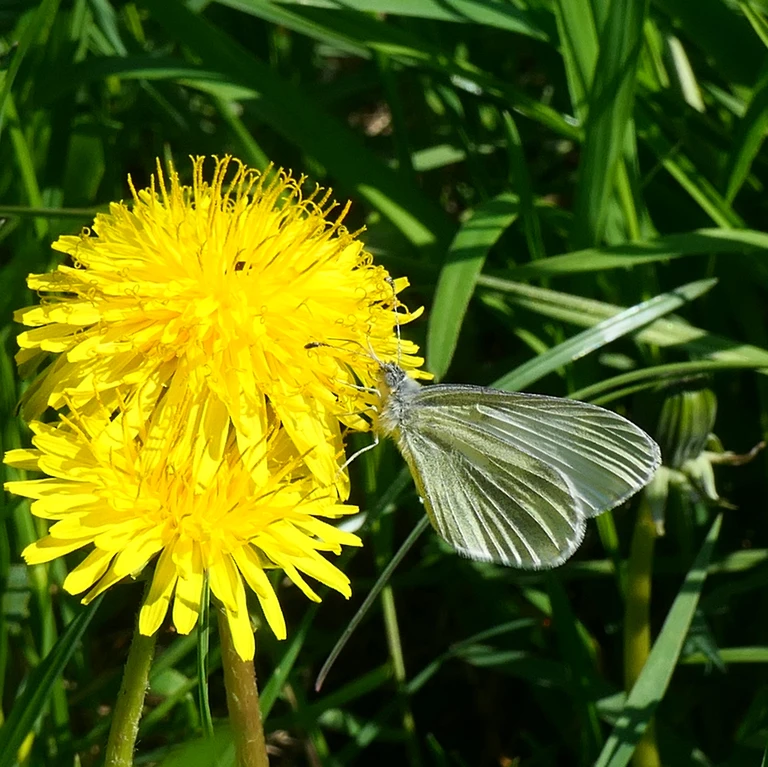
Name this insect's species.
Leptidea sinapis/juvernica
